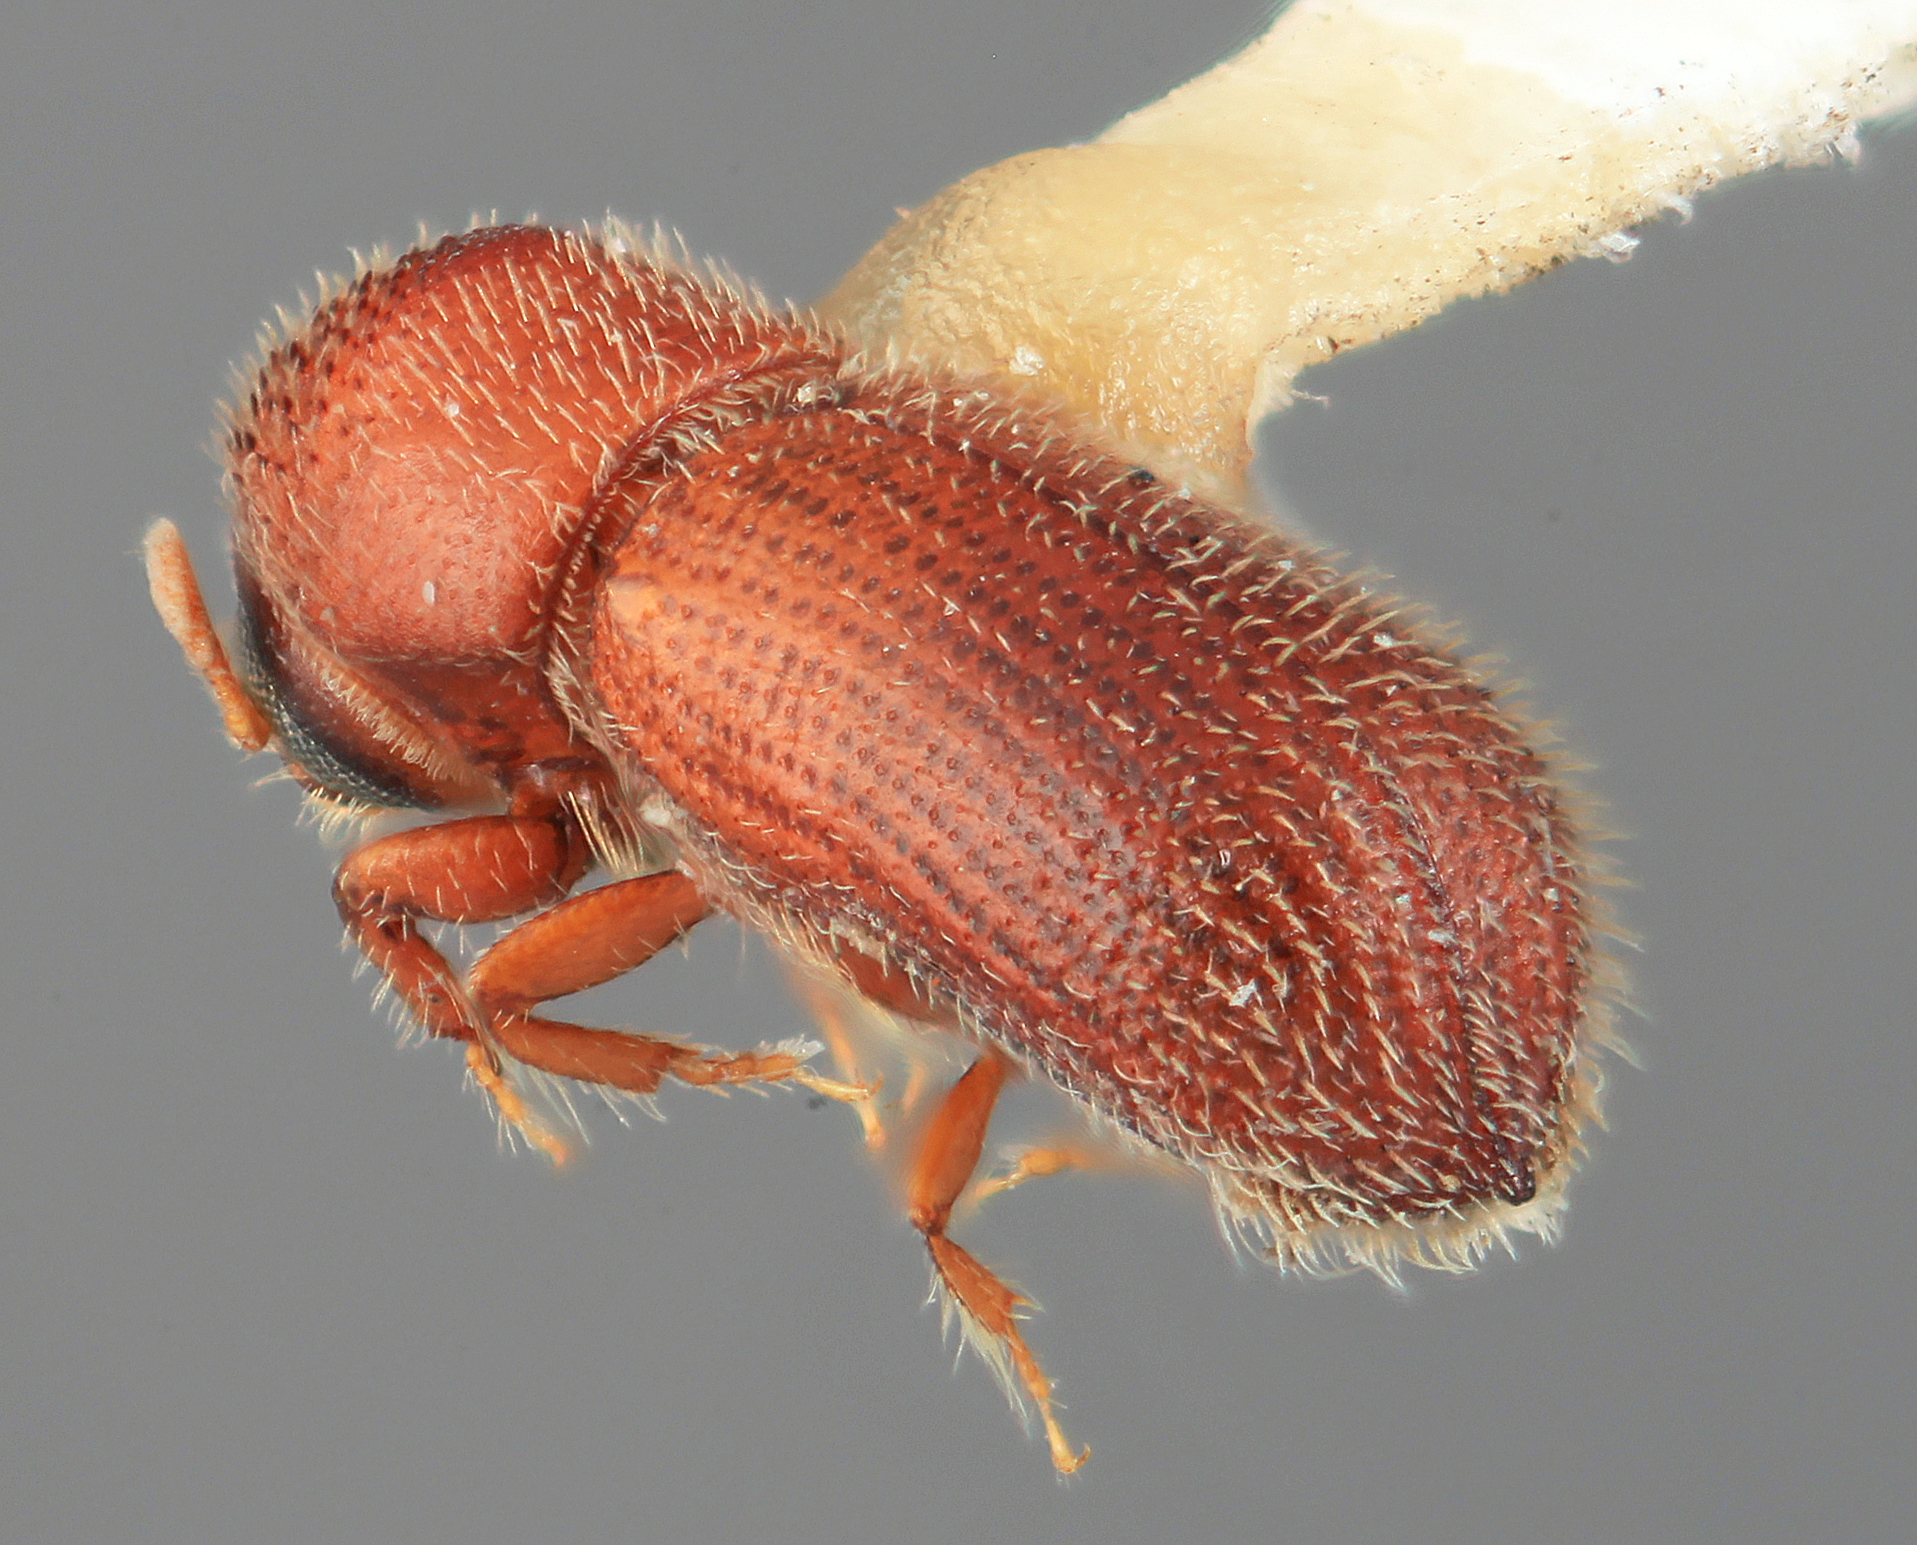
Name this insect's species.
Micracis unicornis
